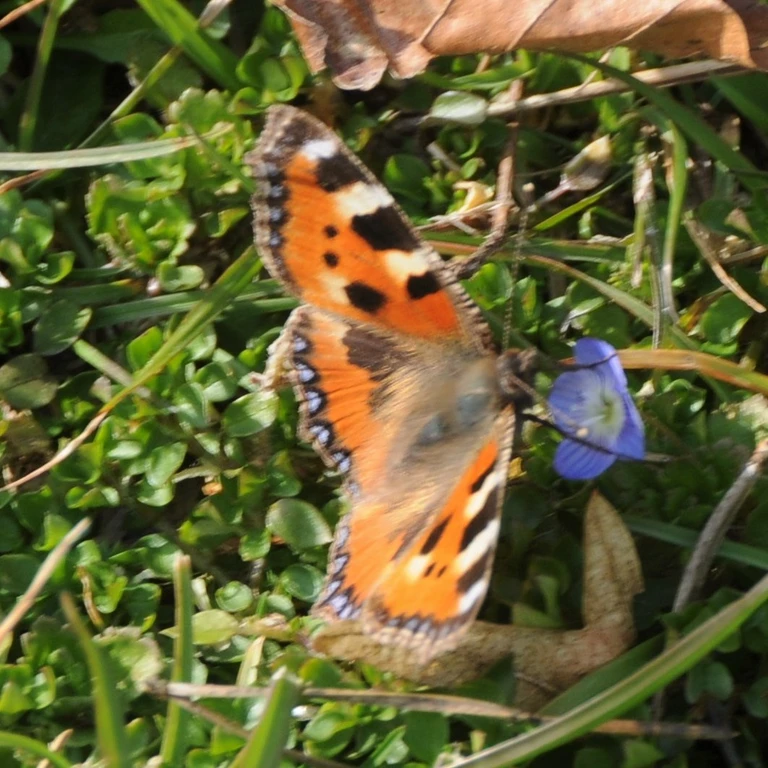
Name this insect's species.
Aglais urticae
